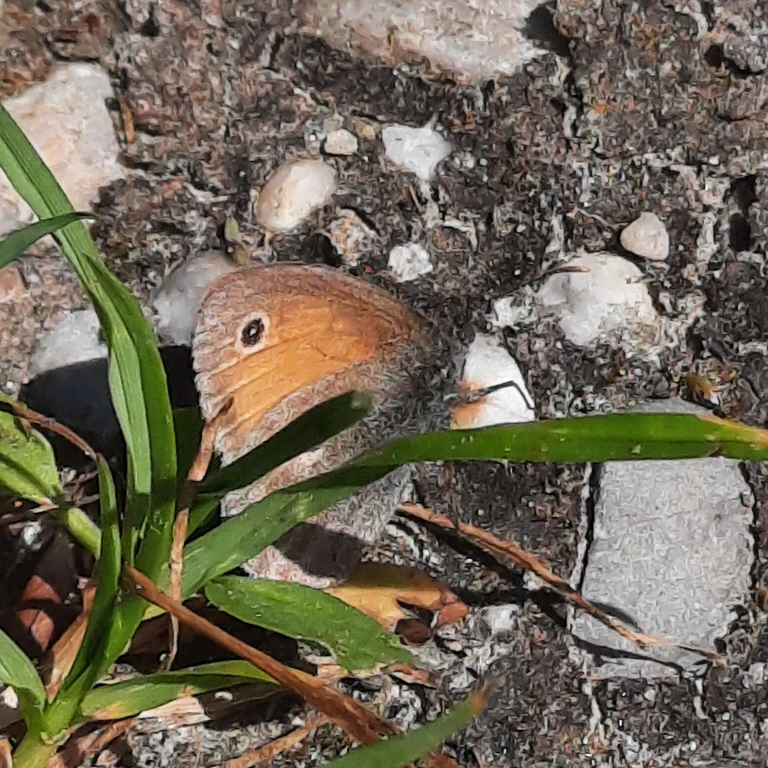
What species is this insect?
Coenonympha pamphilus
